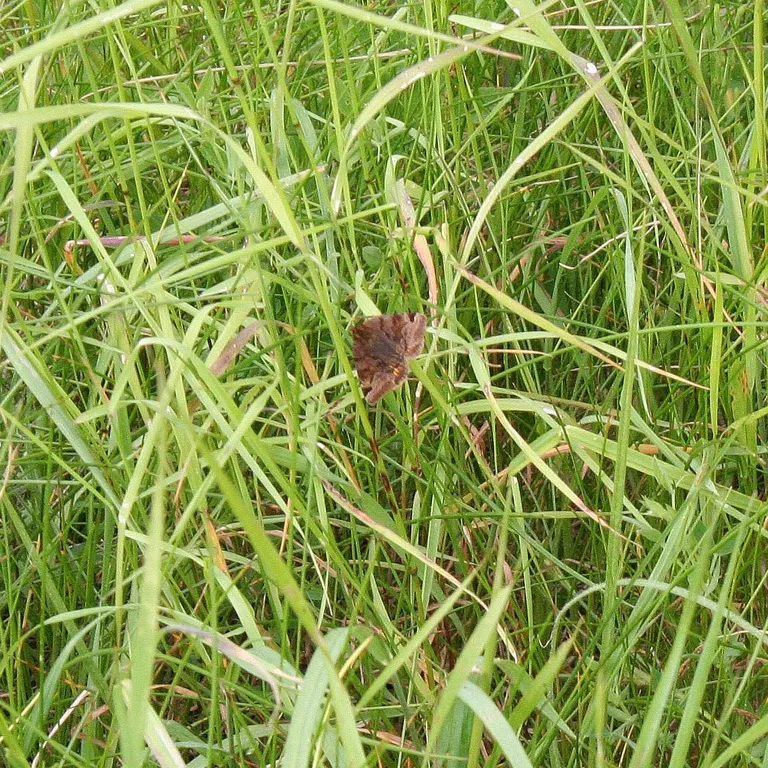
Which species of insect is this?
Euclidia glyphica
